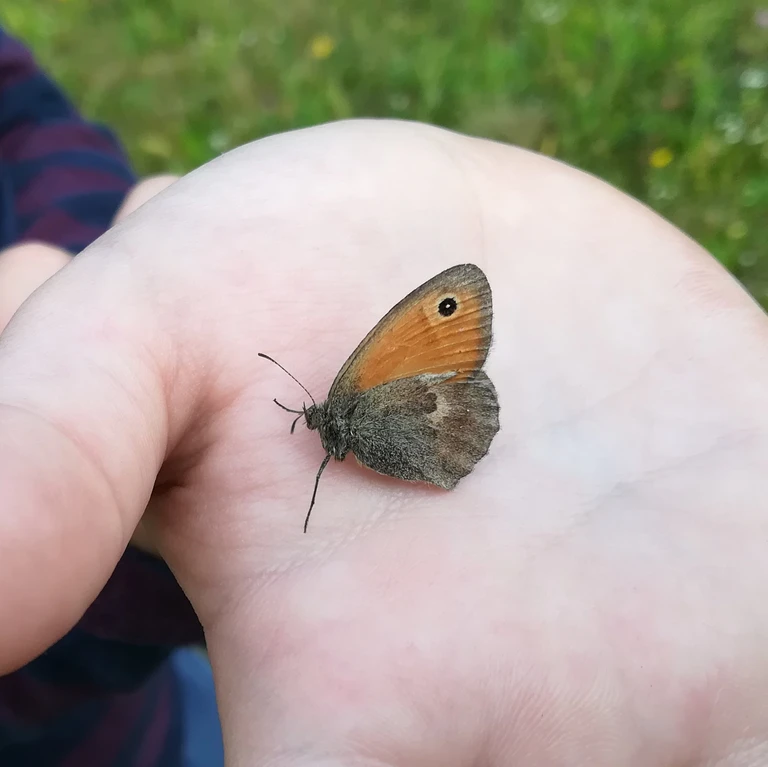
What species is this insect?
Coenonympha pamphilus
